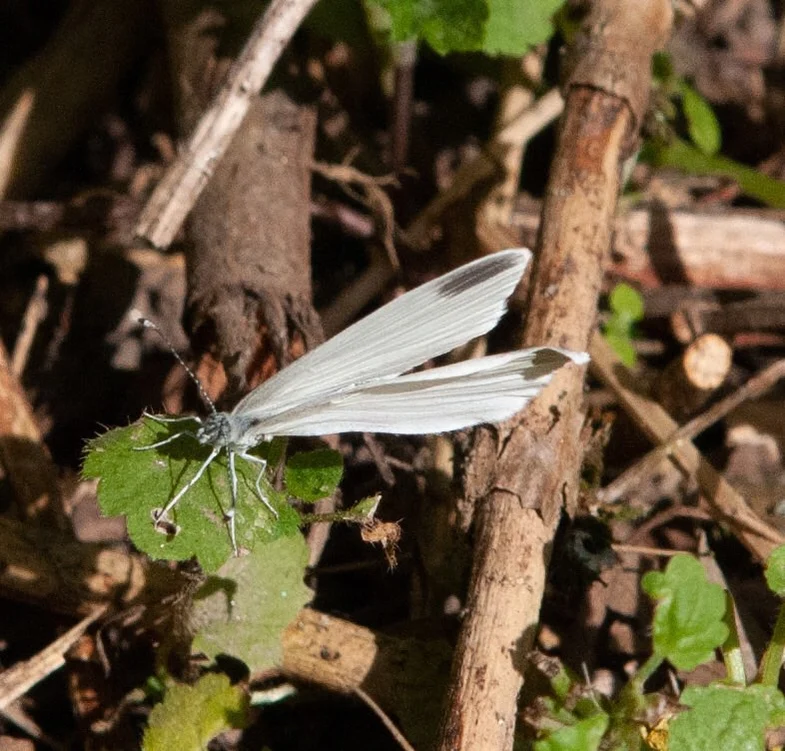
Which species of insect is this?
Leptidea sinapis/juvernica
